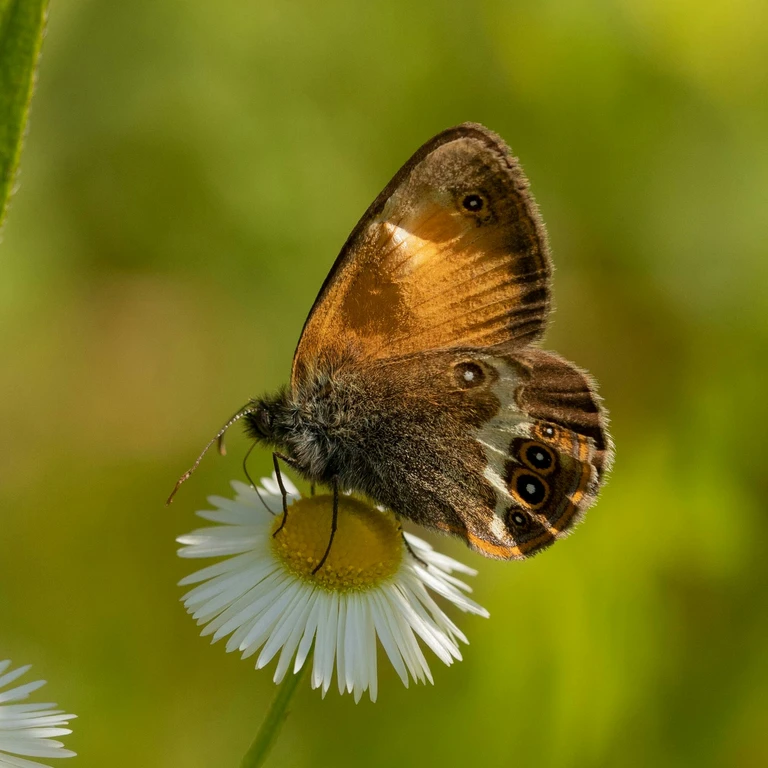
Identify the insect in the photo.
Coenonympha arcania
